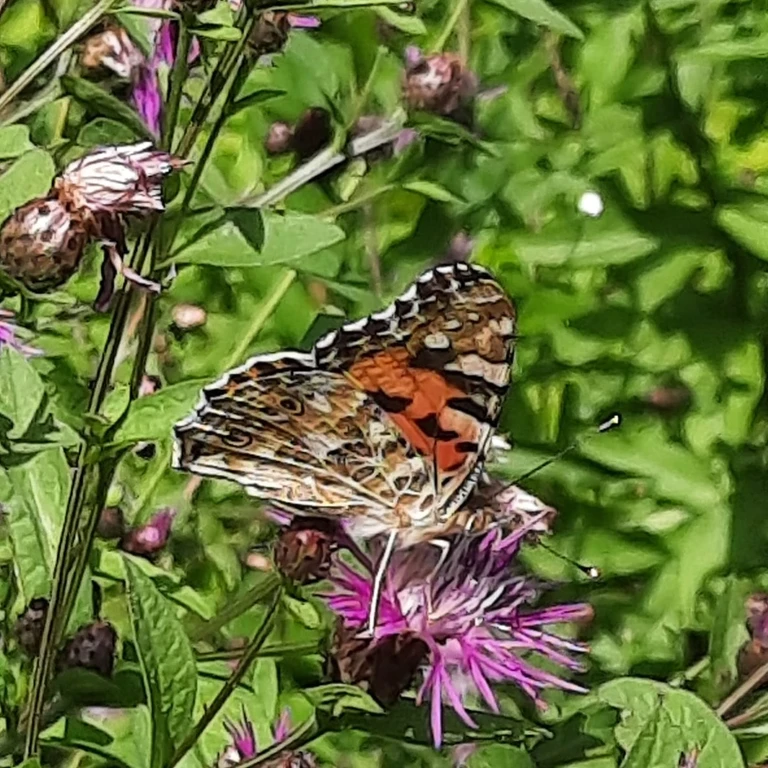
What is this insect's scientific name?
Vanessa cardui
